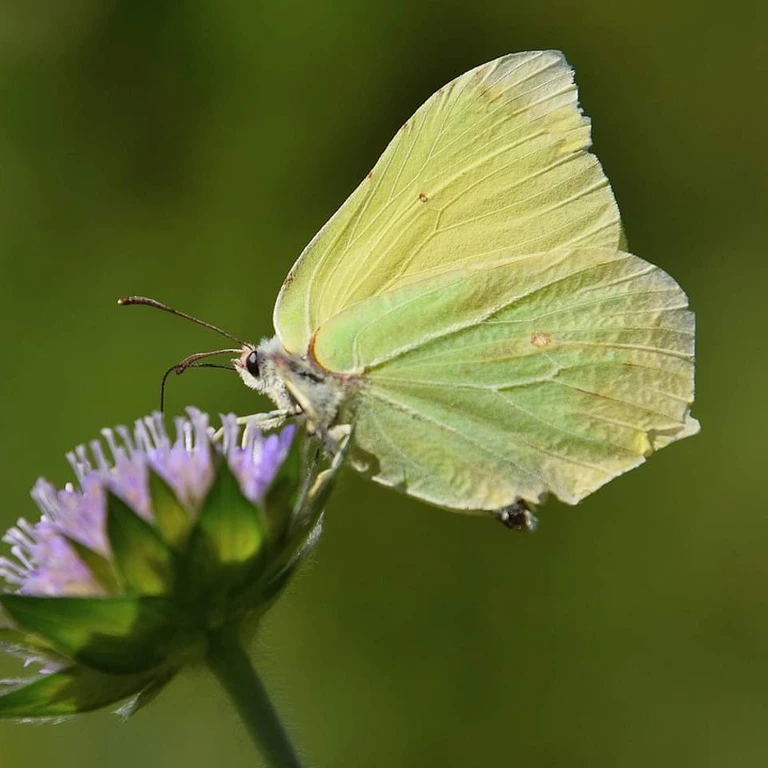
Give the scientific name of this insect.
Gonepteryx rhamni
